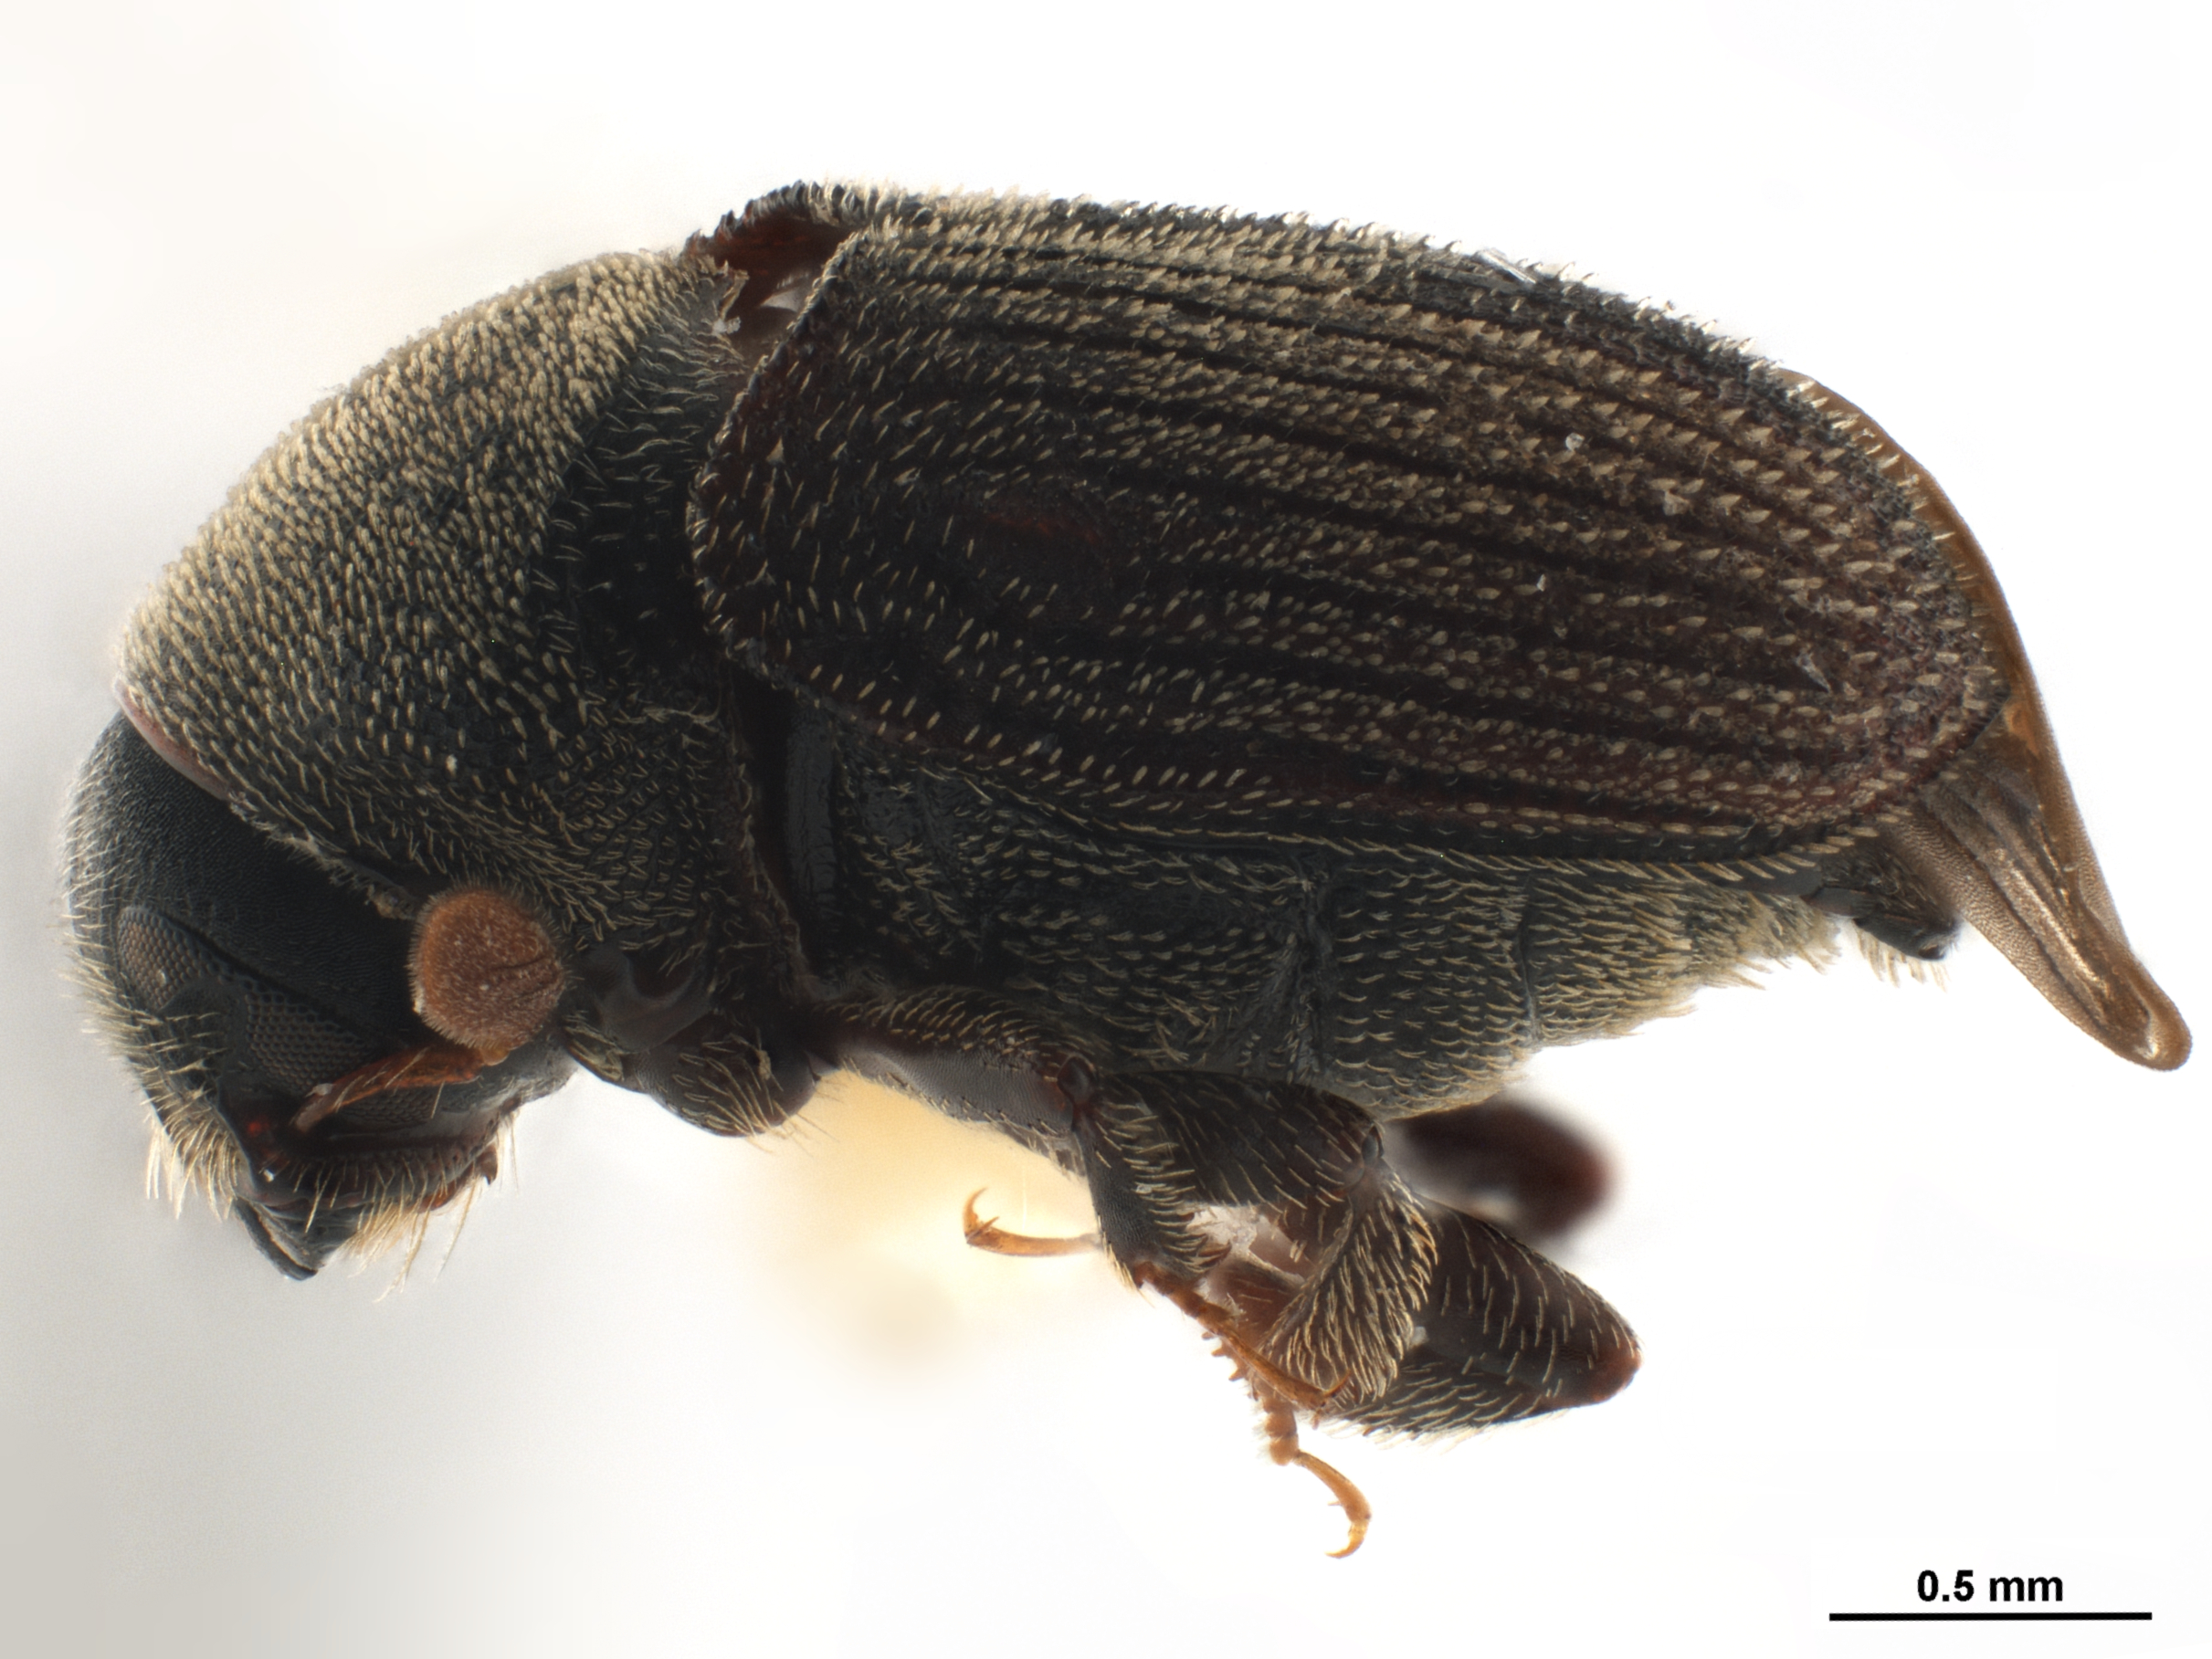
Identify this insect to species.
Phloeocranus bruchoides
